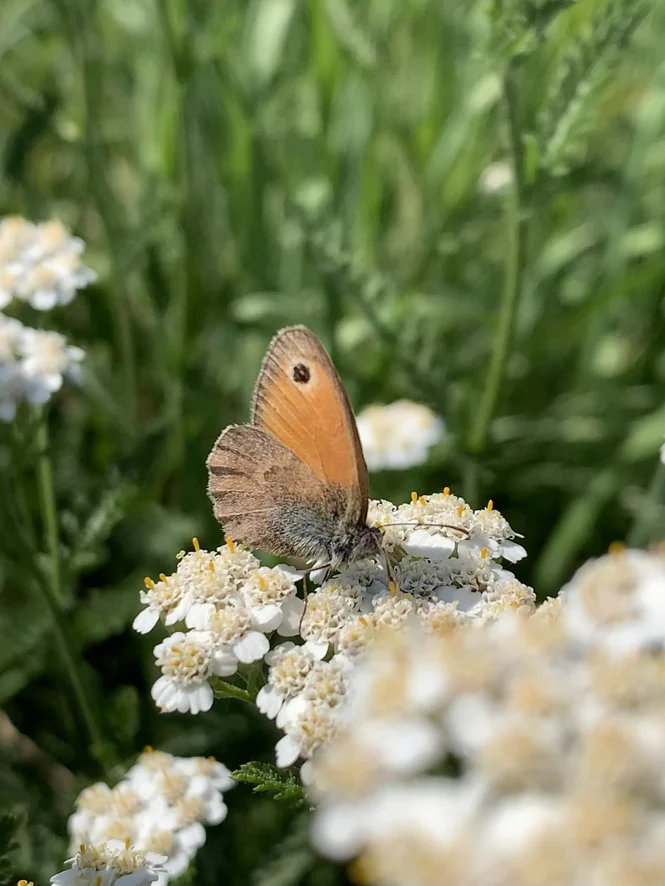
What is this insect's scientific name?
Coenonympha pamphilus
